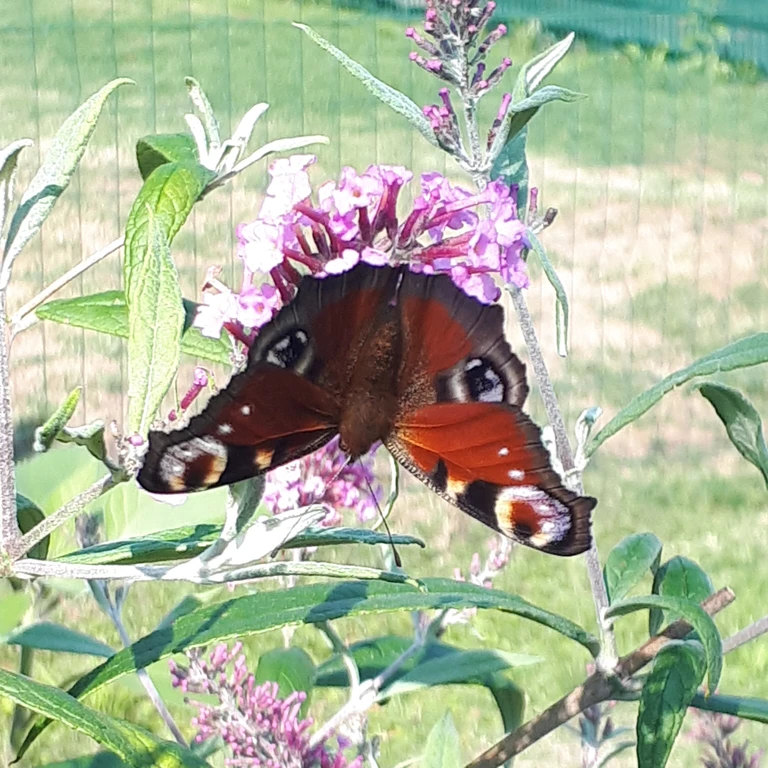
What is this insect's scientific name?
Aglais io
